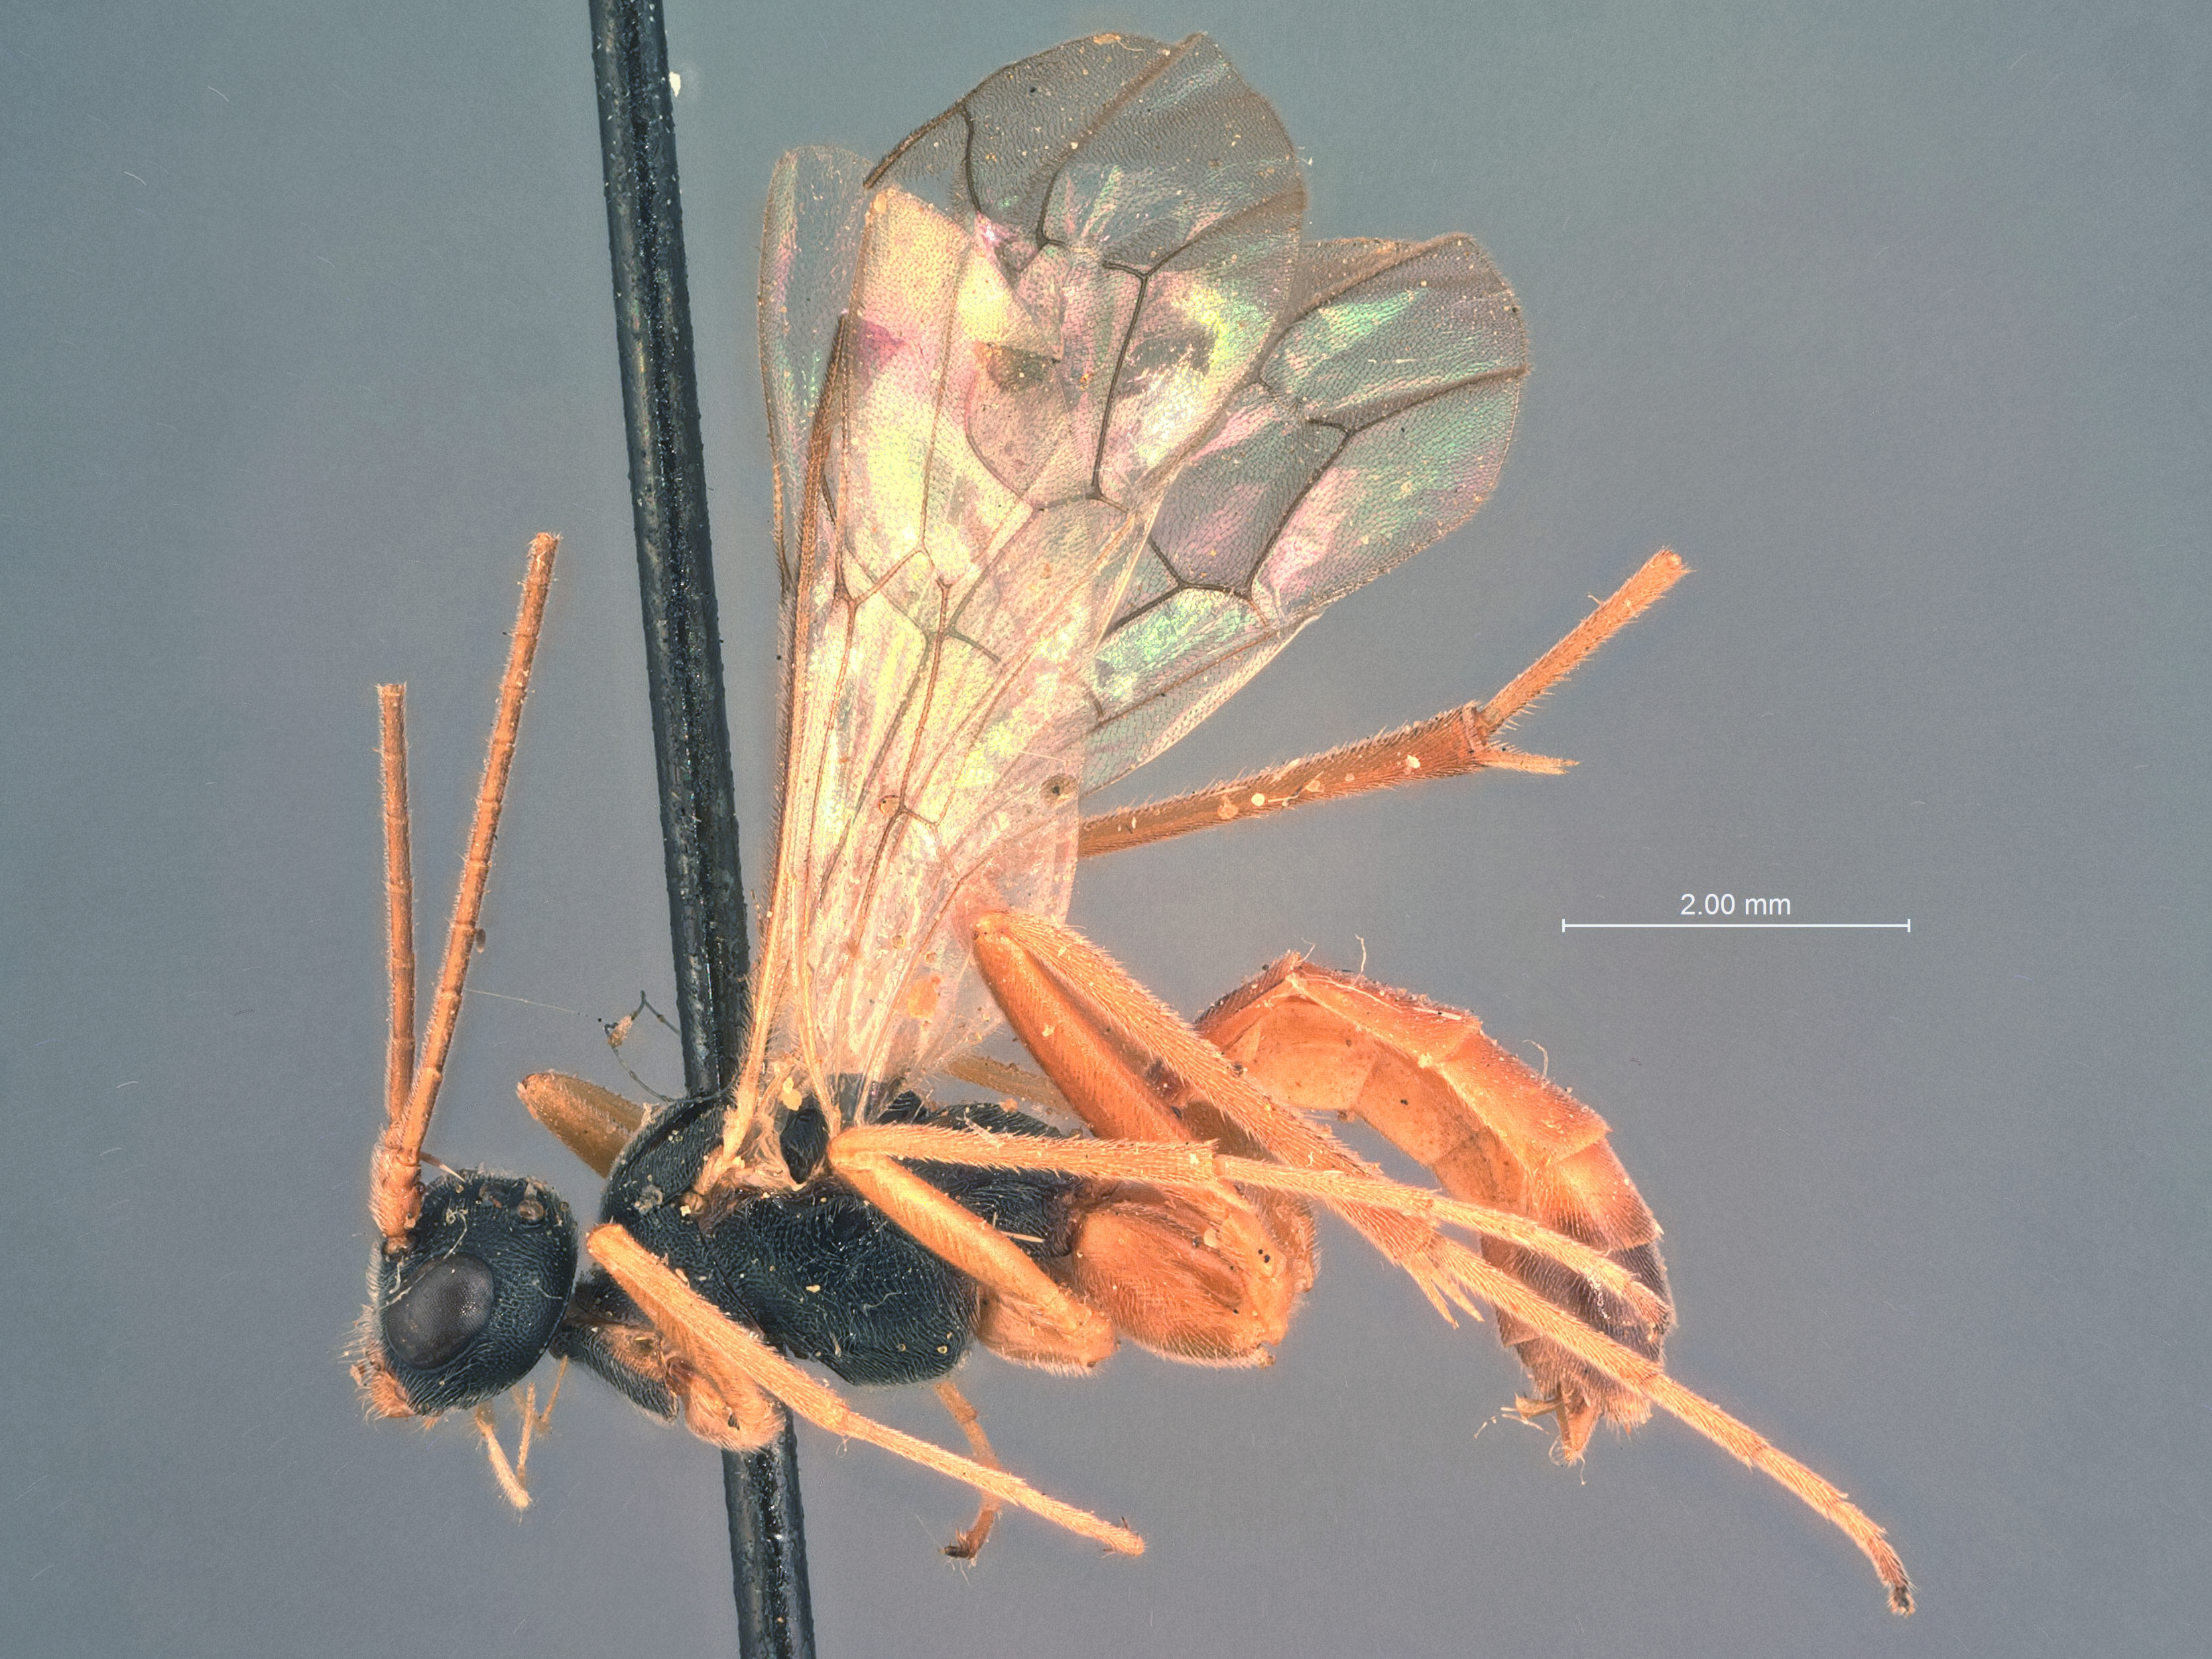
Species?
Prionopoda ruficornis
